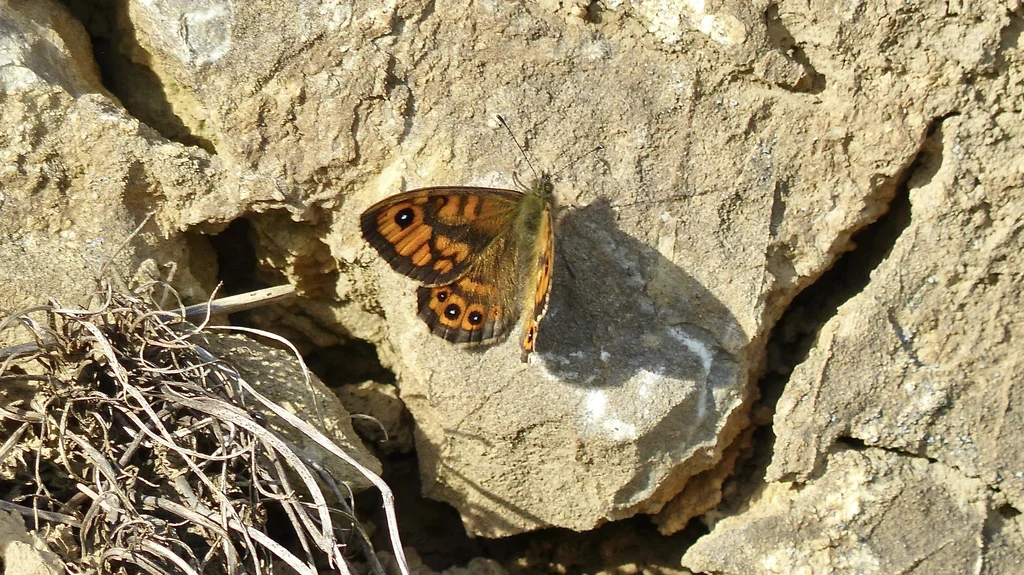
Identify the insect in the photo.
Lasiommata megera (also Pararge megera)
